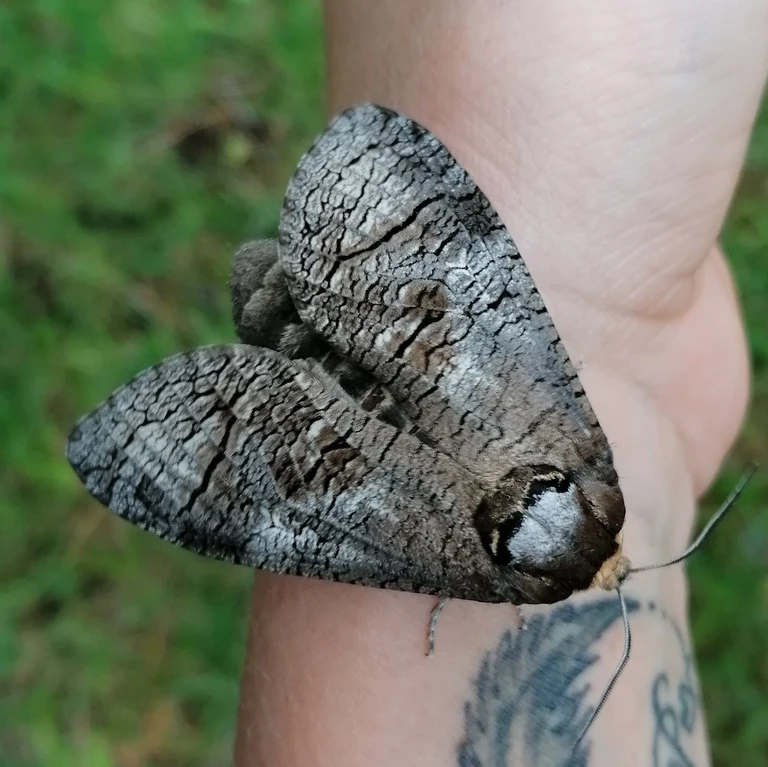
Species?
Cossus cossus
